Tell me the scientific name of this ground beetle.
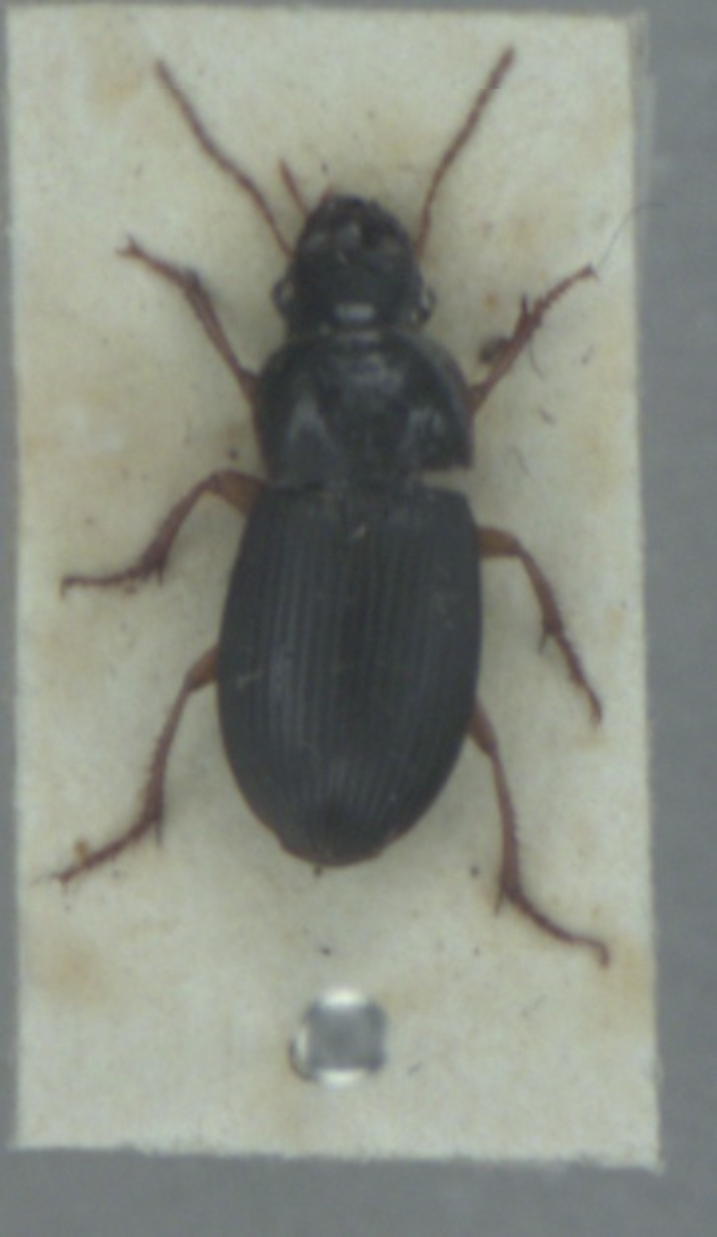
Harpalus latus
